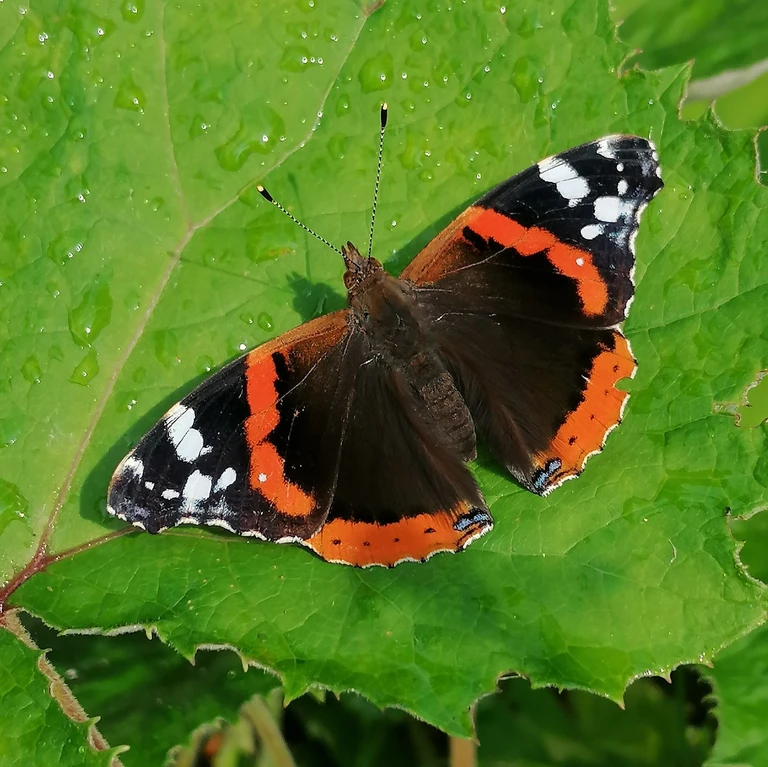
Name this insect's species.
Vanessa atalanta
